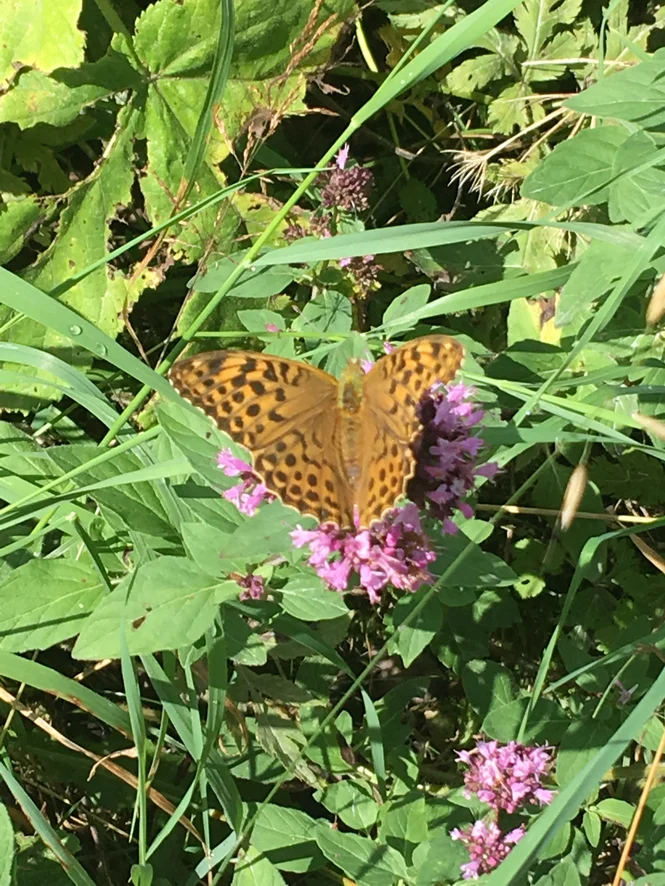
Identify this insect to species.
Argynnis paphia
